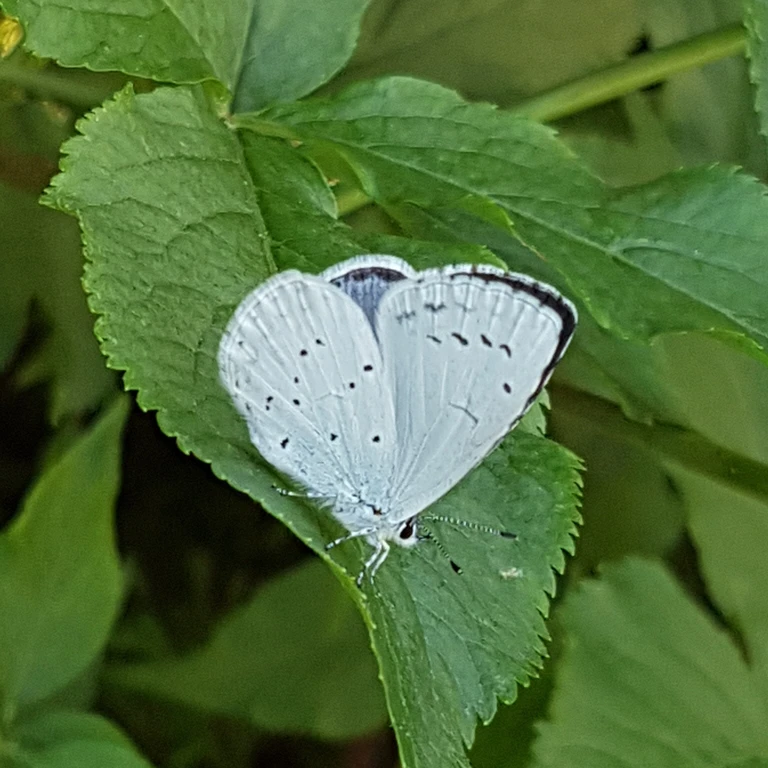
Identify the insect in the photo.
Celastrina argiolus
